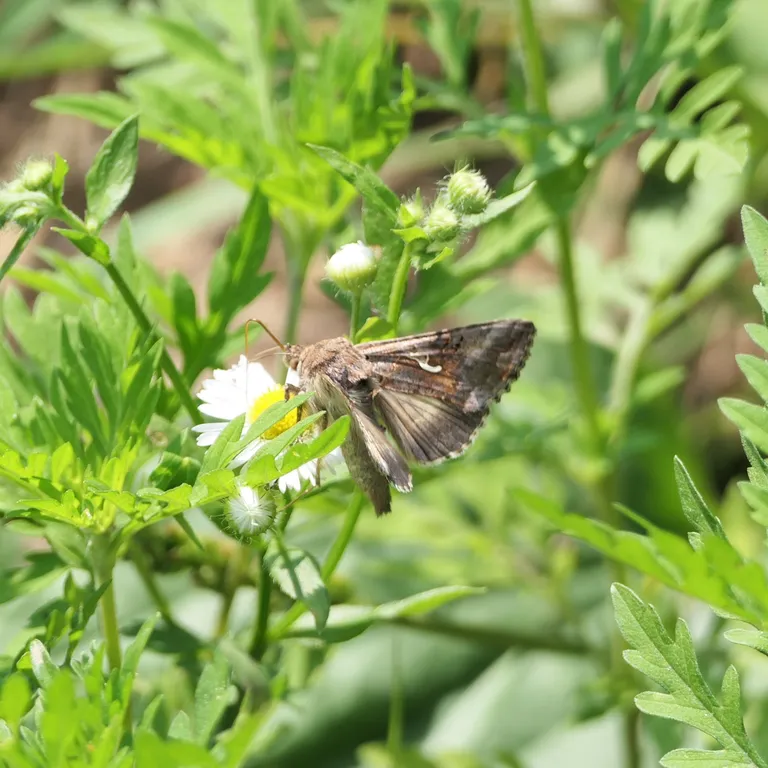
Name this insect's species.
Autographa gamma
